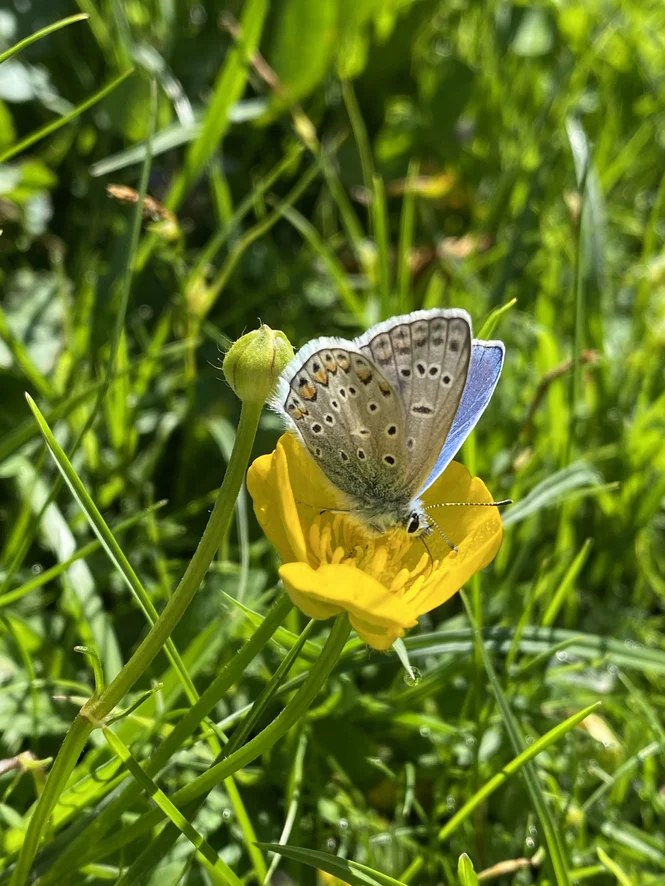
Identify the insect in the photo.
Polyommatus icarus
